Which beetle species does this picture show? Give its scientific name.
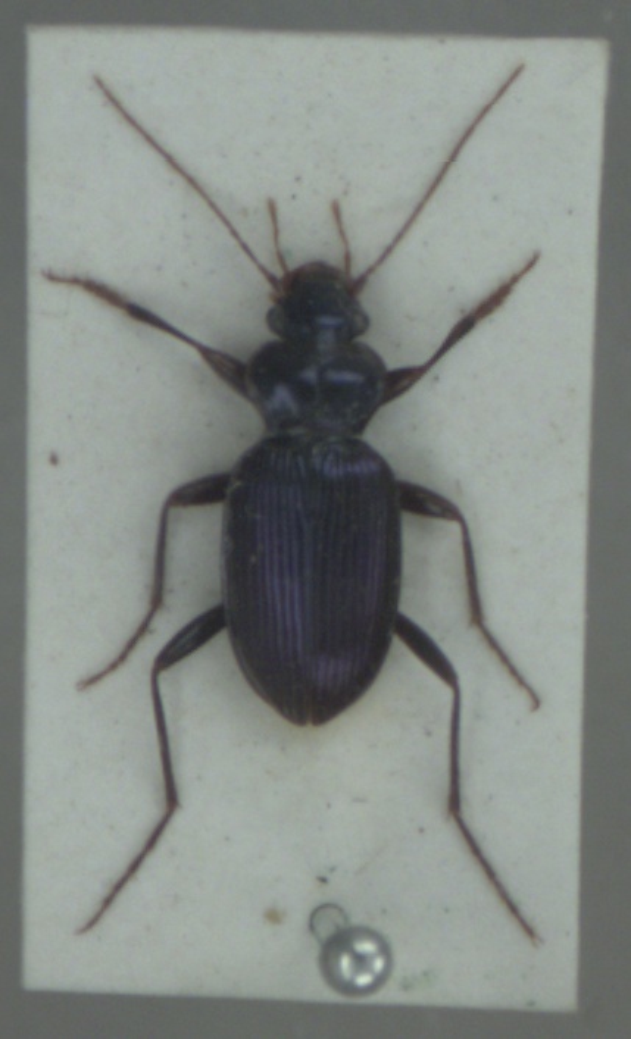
Leistus spinibarbis
